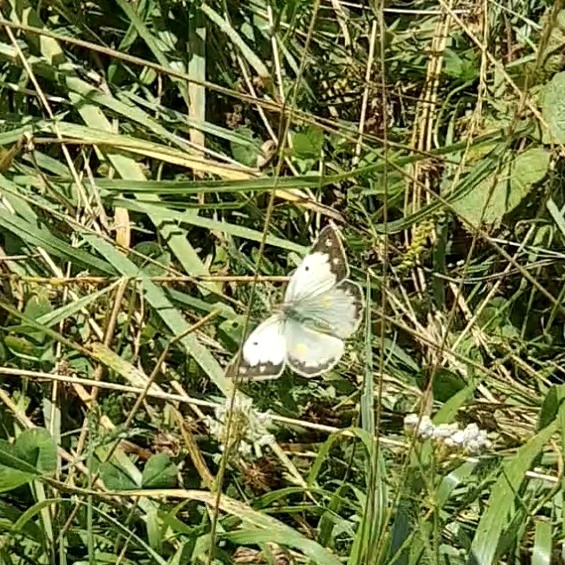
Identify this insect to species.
Colias croceus
